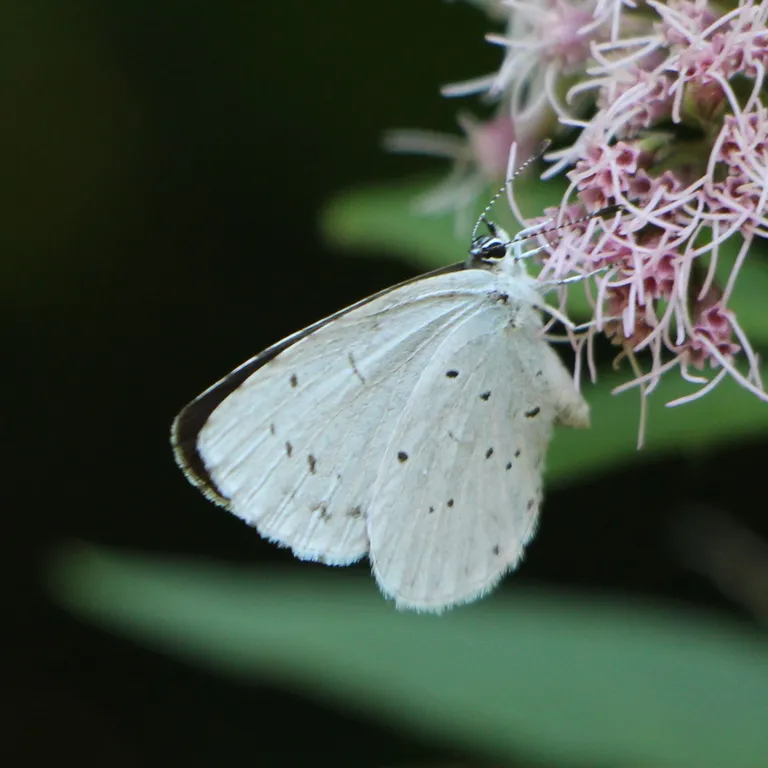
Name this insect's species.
Celastrina argiolus
